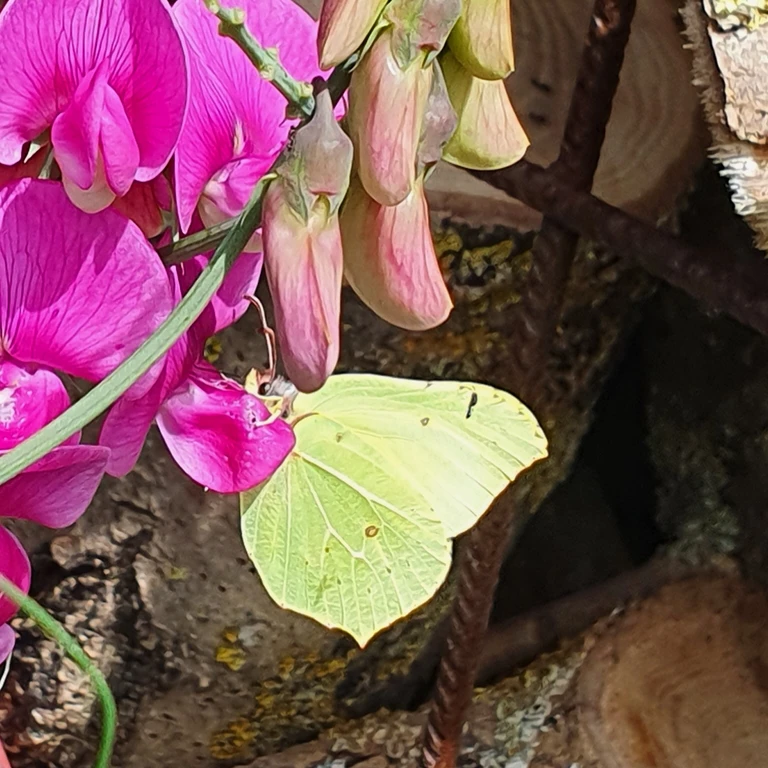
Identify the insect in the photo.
Gonepteryx rhamni
